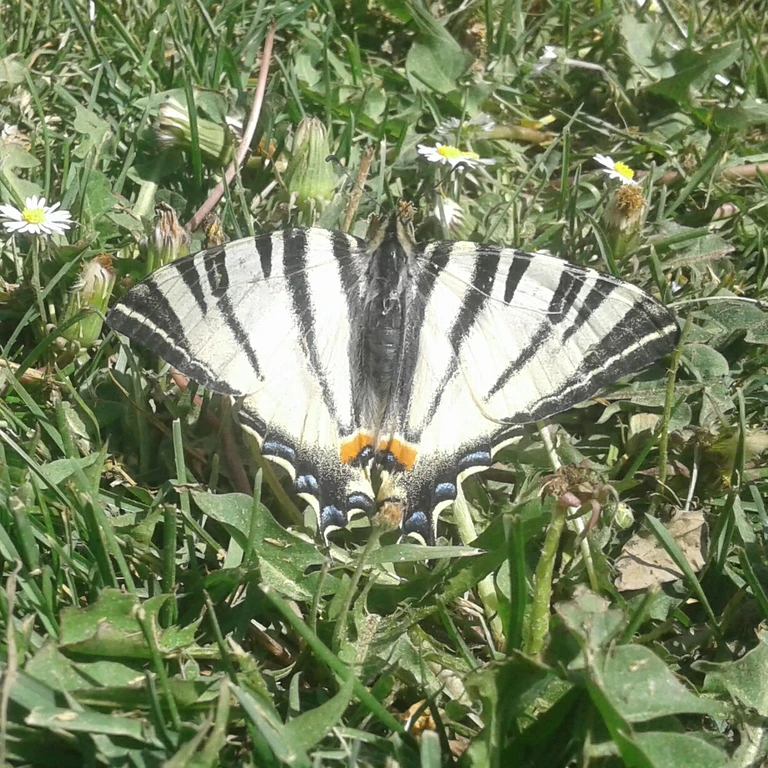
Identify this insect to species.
Iphiclides podalirius
